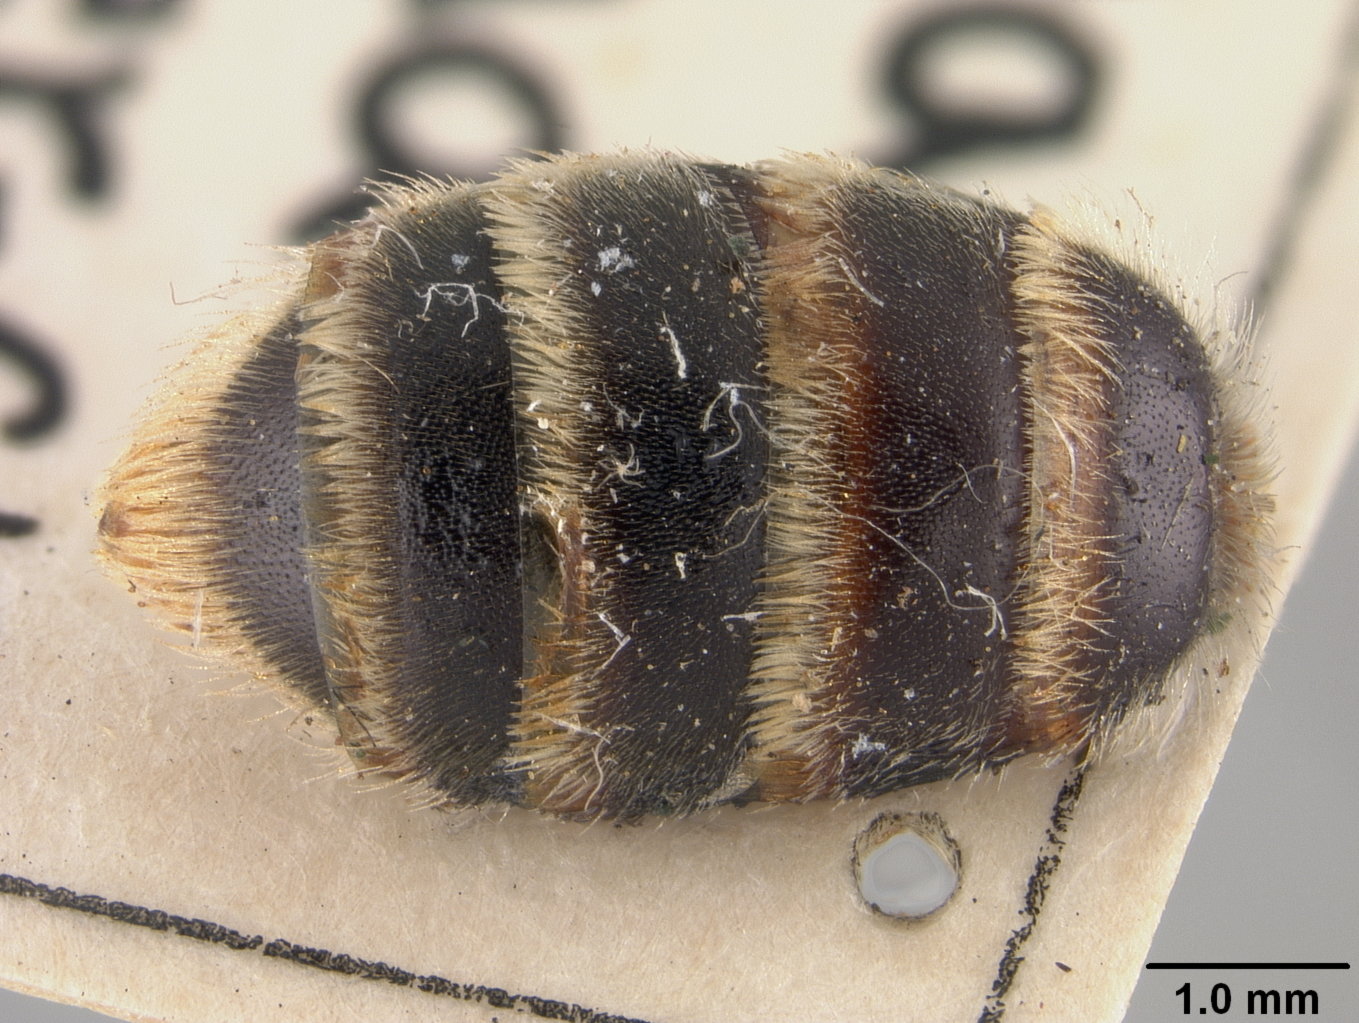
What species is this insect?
Andrena ashmeadi
